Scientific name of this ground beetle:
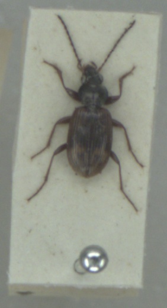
Bembidion dentellum
